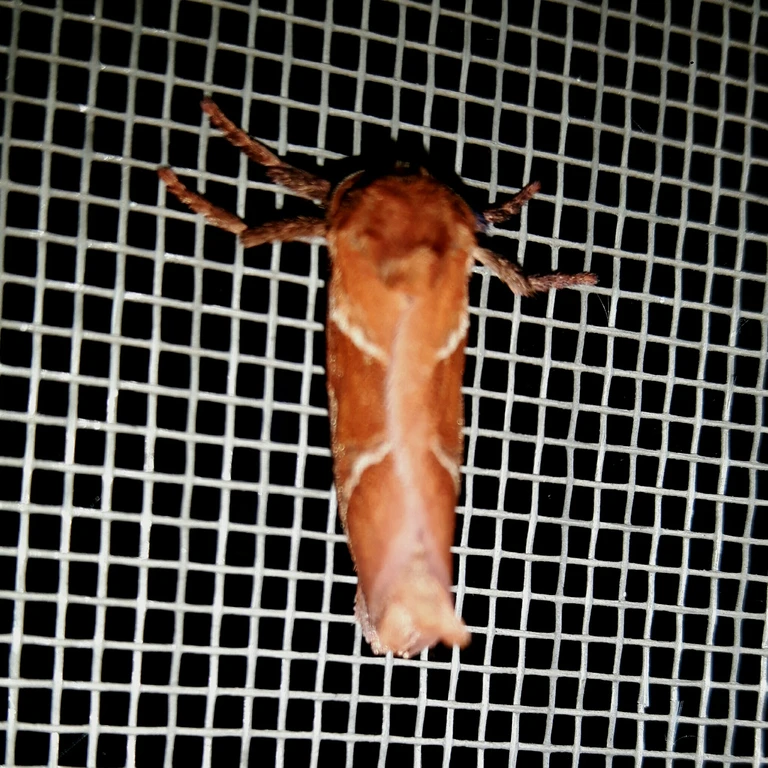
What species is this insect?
Triodia sylvina
